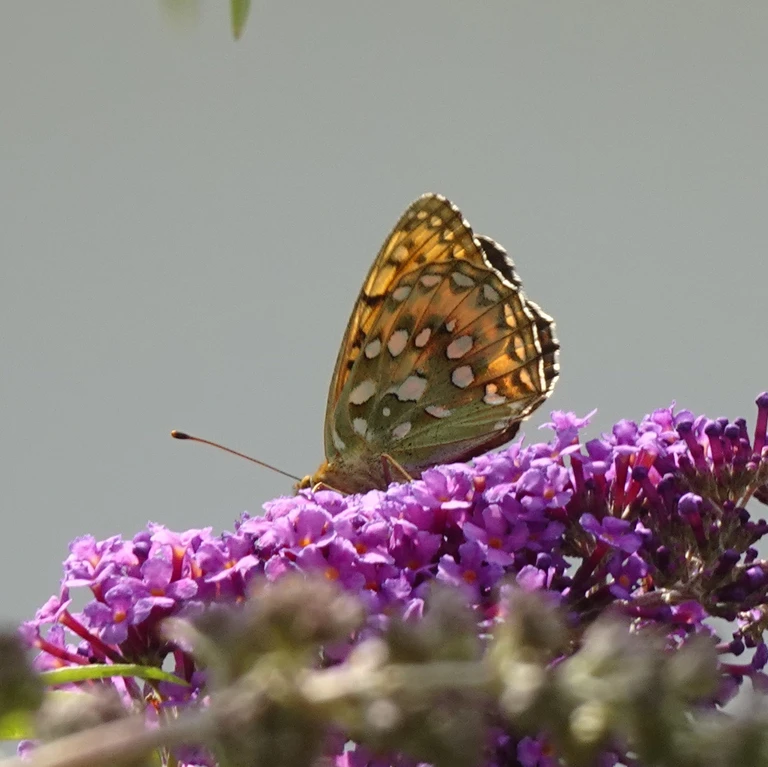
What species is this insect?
Speyeria aglaja
